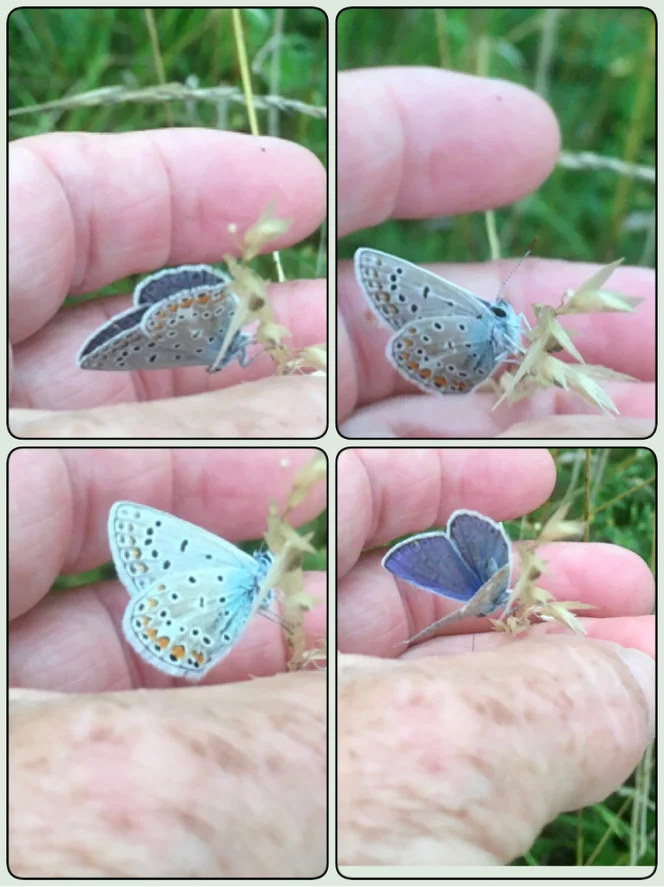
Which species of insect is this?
Polyommatus icarus
